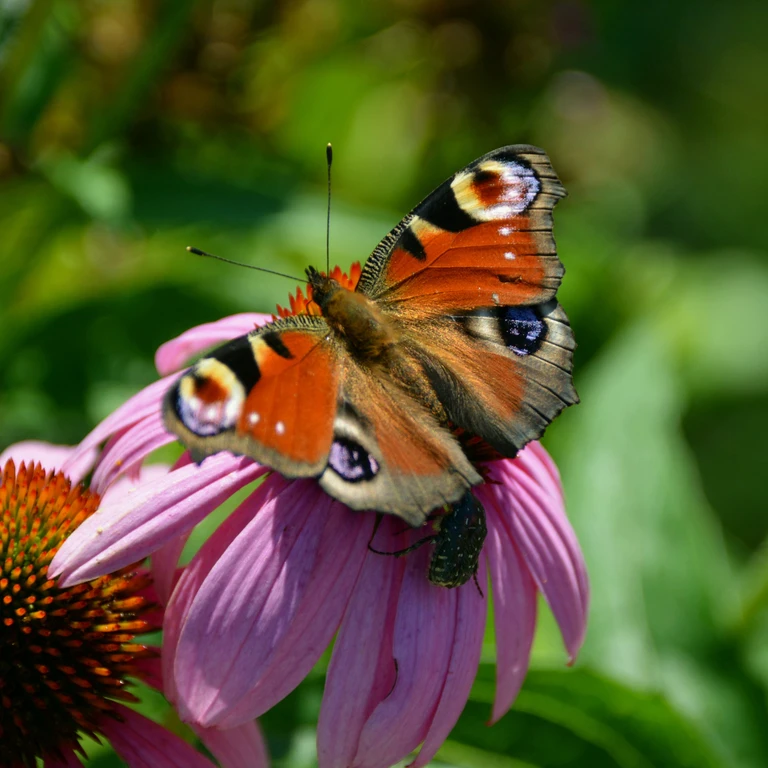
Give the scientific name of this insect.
Aglais io
